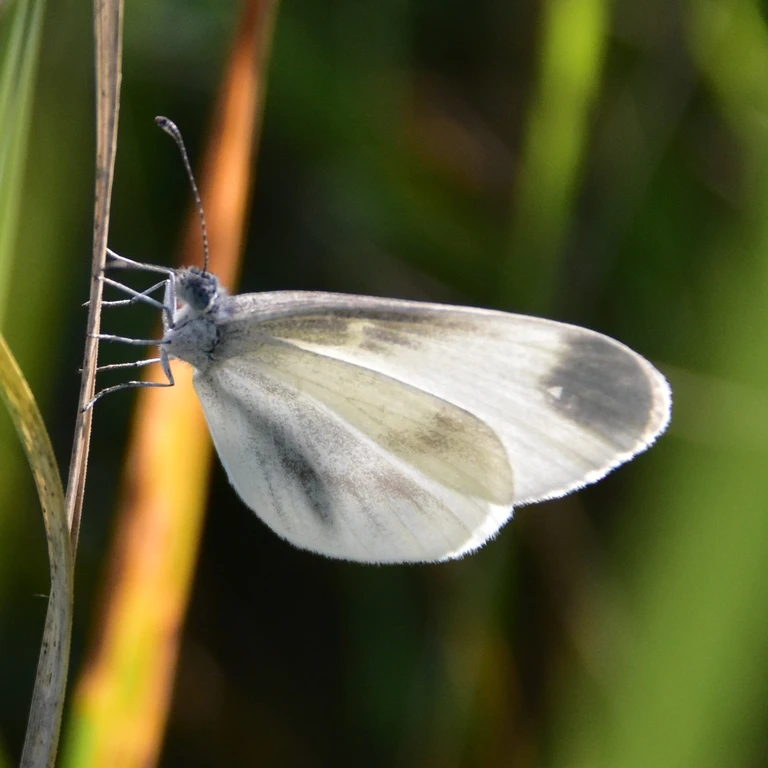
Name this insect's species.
Leptidea sinapis/juvernica
